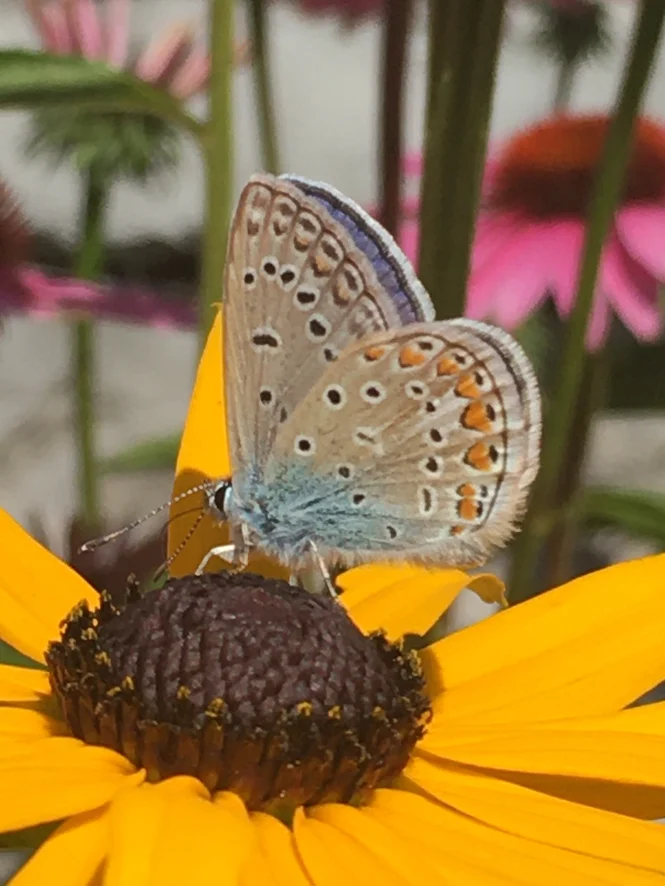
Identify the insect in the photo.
Polyommatus icarus
